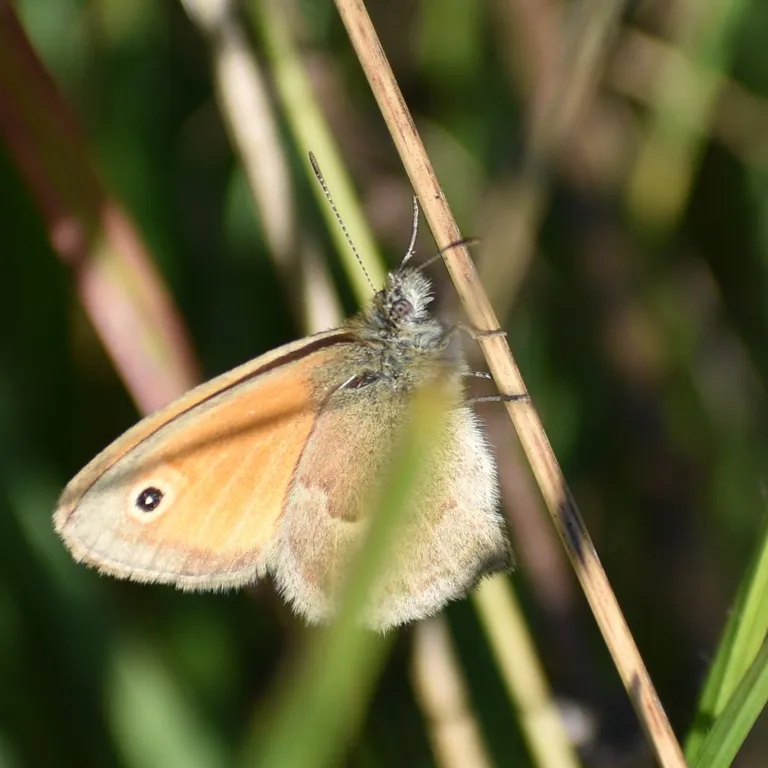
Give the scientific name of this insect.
Coenonympha pamphilus
